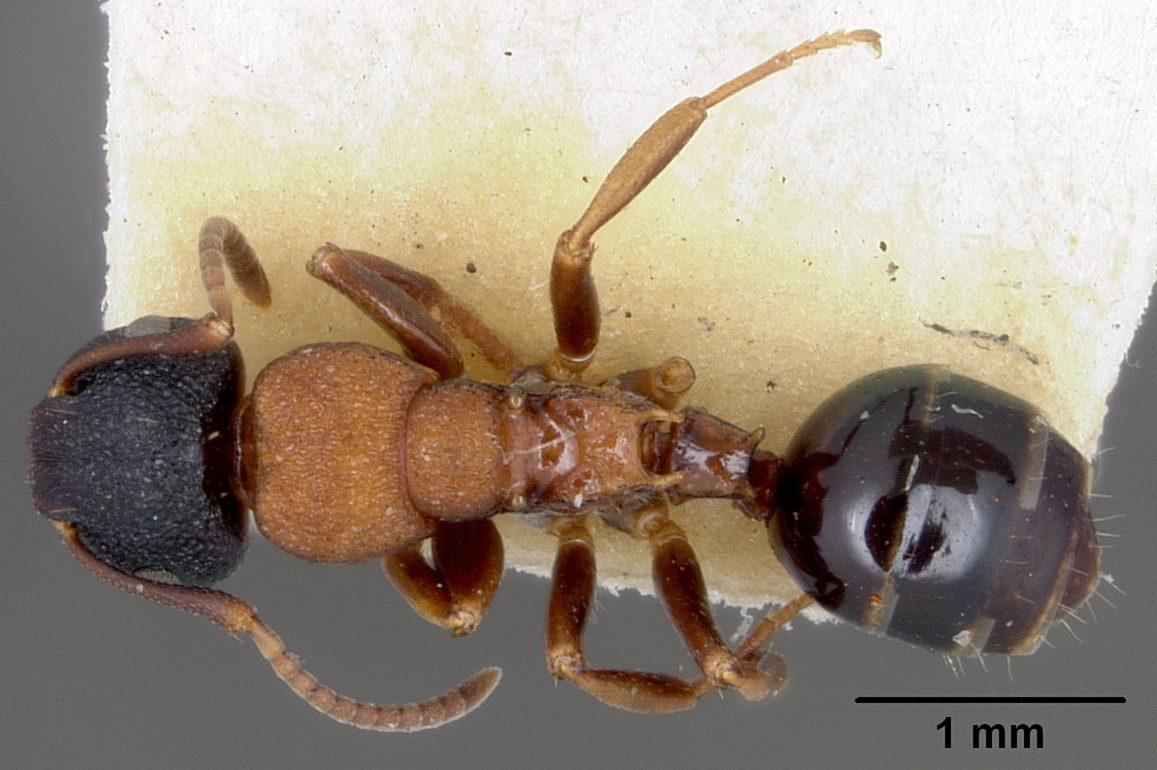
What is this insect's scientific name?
Camponotus manni
